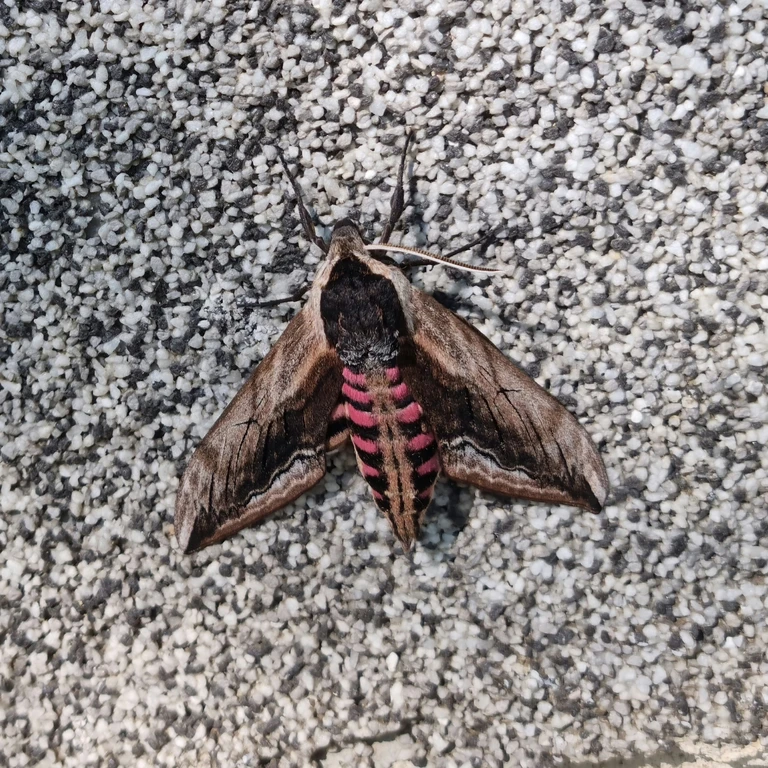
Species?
Sphinx ligustri
